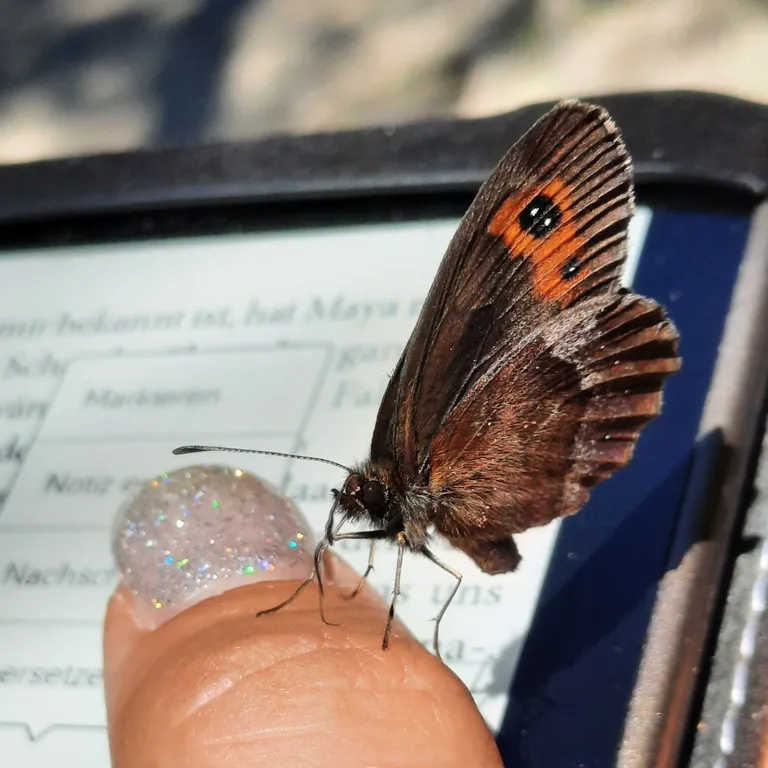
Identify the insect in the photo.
Erebia aethiops
